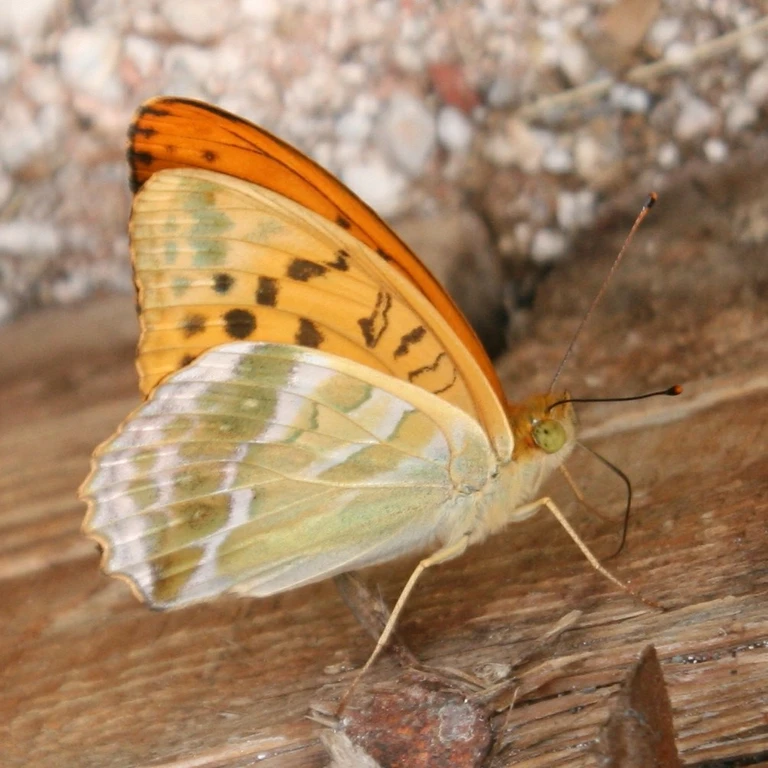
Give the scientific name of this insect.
Argynnis paphia
